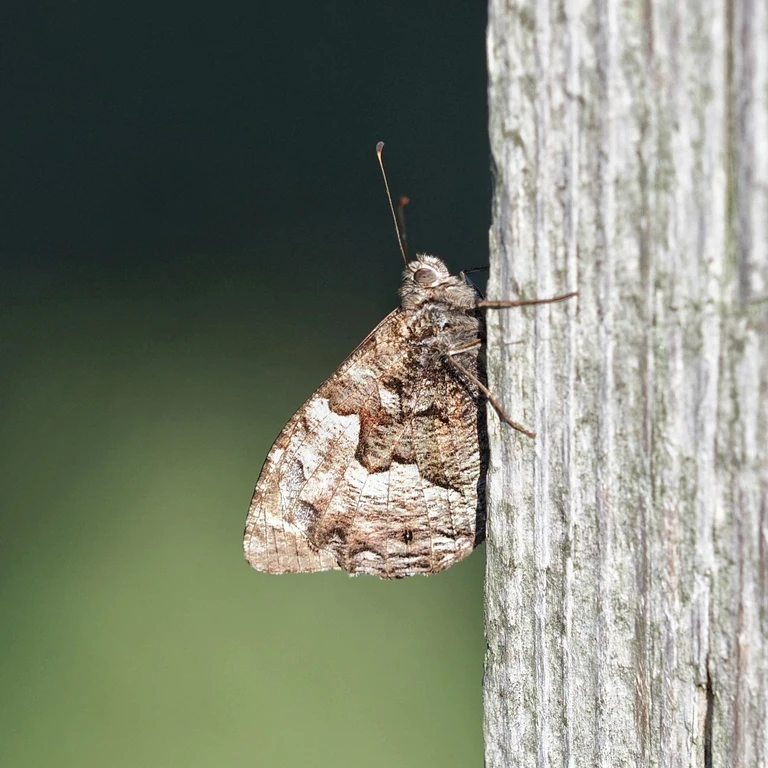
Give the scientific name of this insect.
Hipparchia semele
